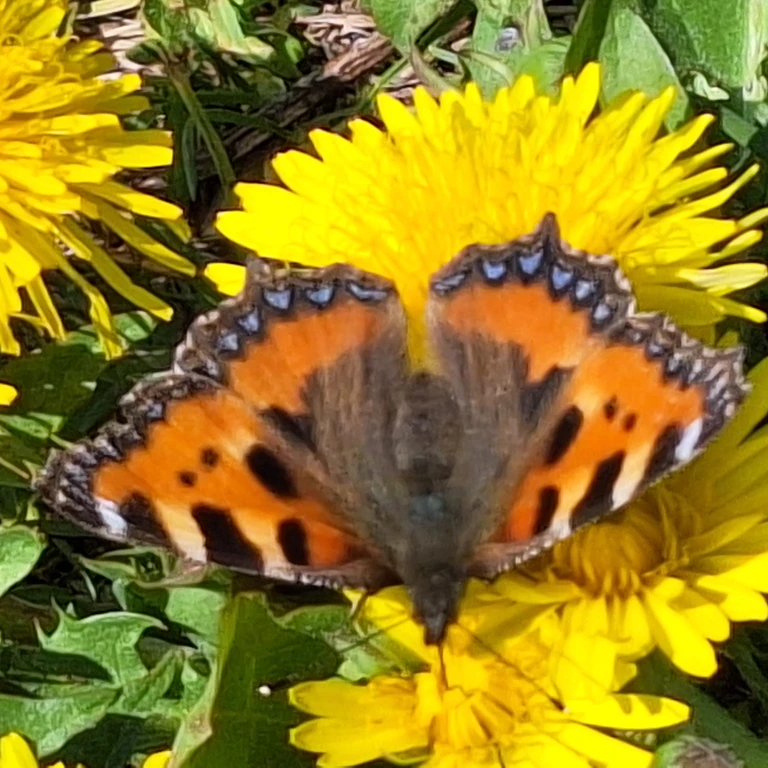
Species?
Aglais urticae
